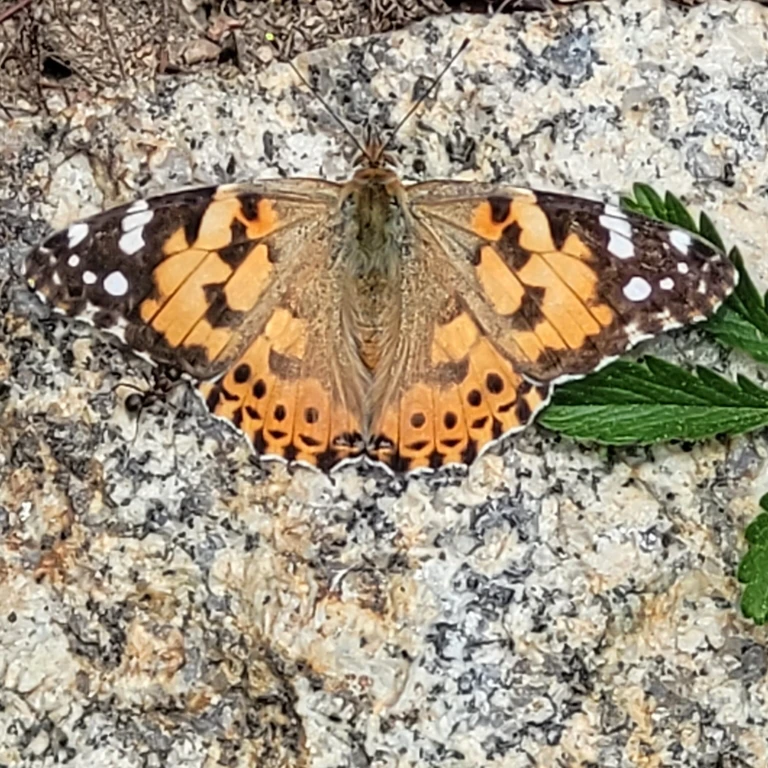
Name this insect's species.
Vanessa cardui
